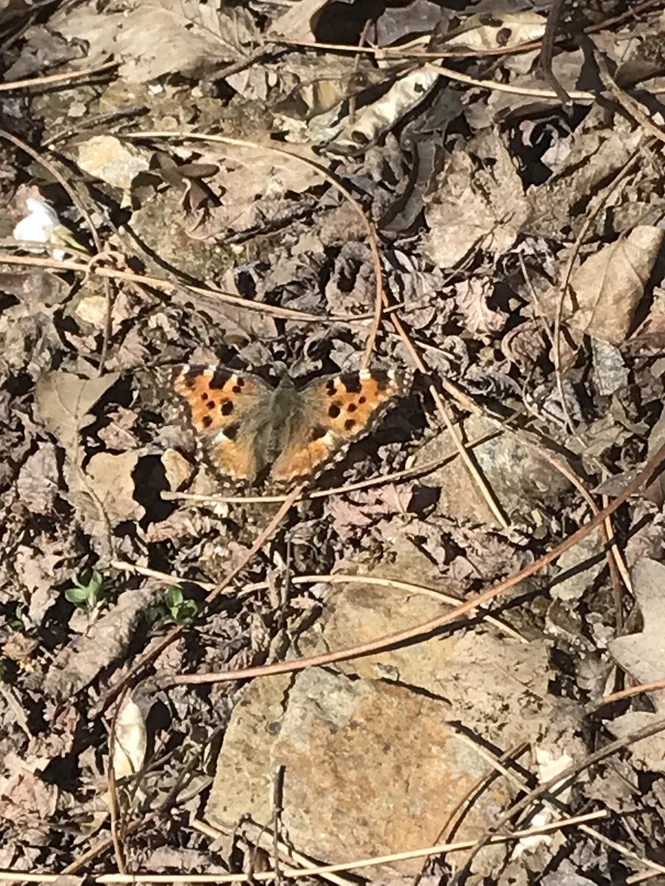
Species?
Nymphalis polychloros
